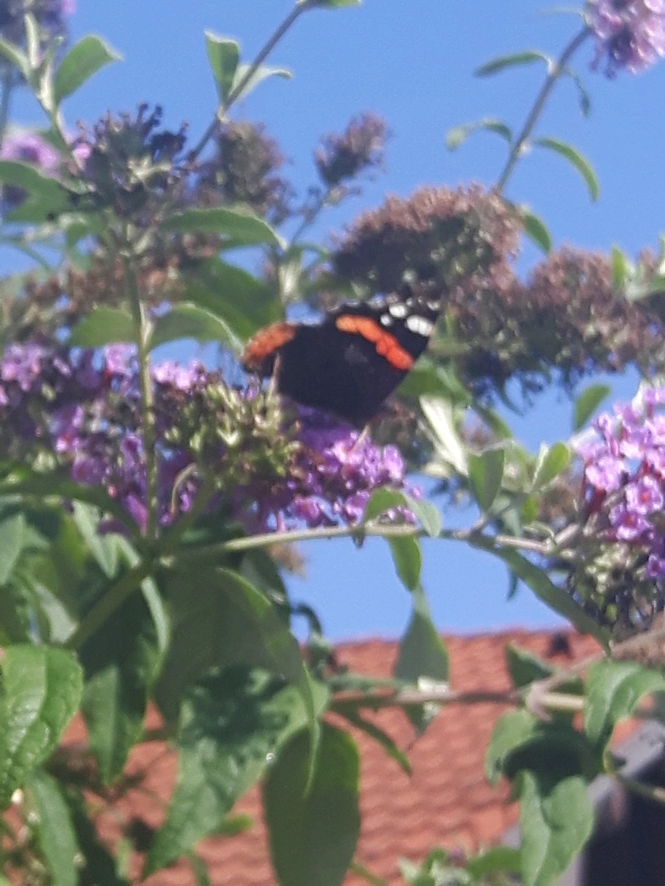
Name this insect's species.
Vanessa atalanta
